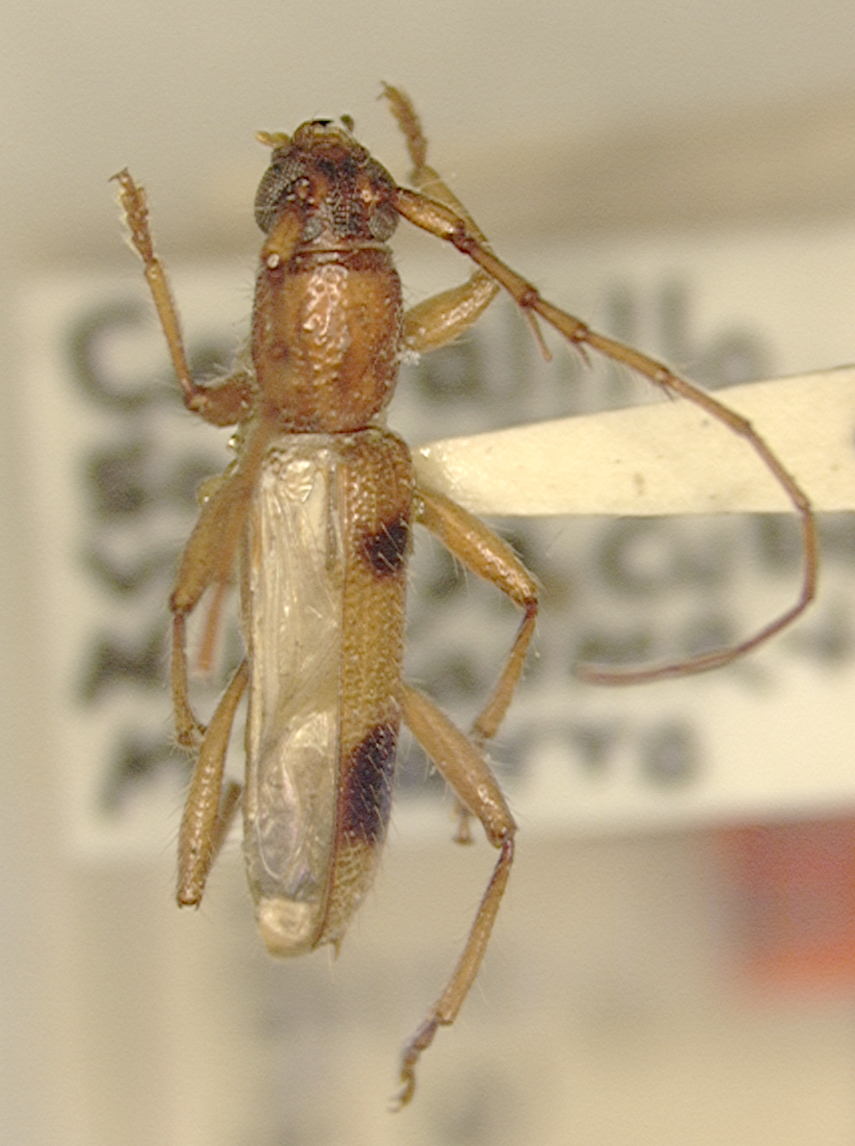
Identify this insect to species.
Psyrassa jaumei (also Anepsyra jaumei)
